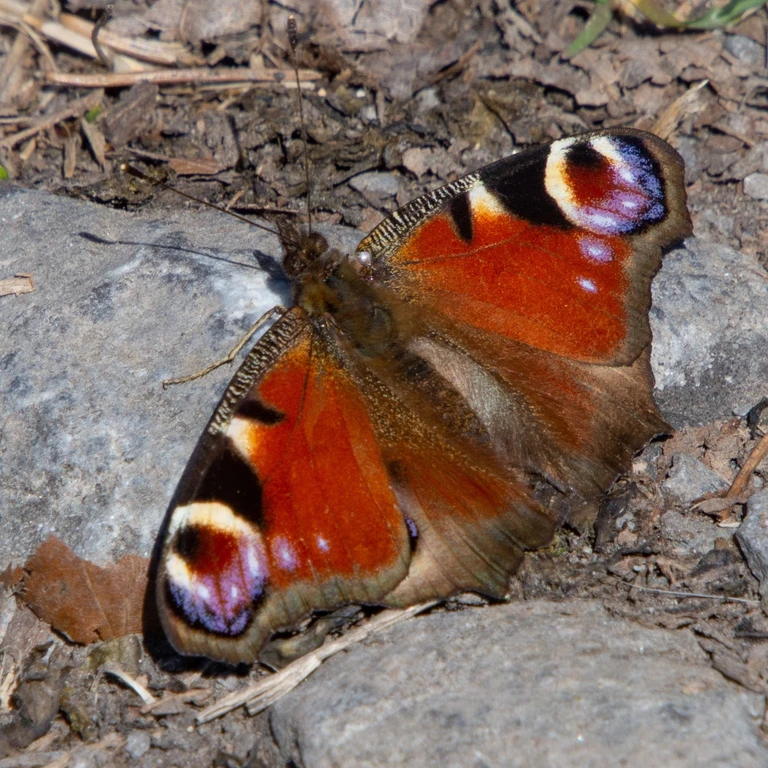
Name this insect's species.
Aglais io
